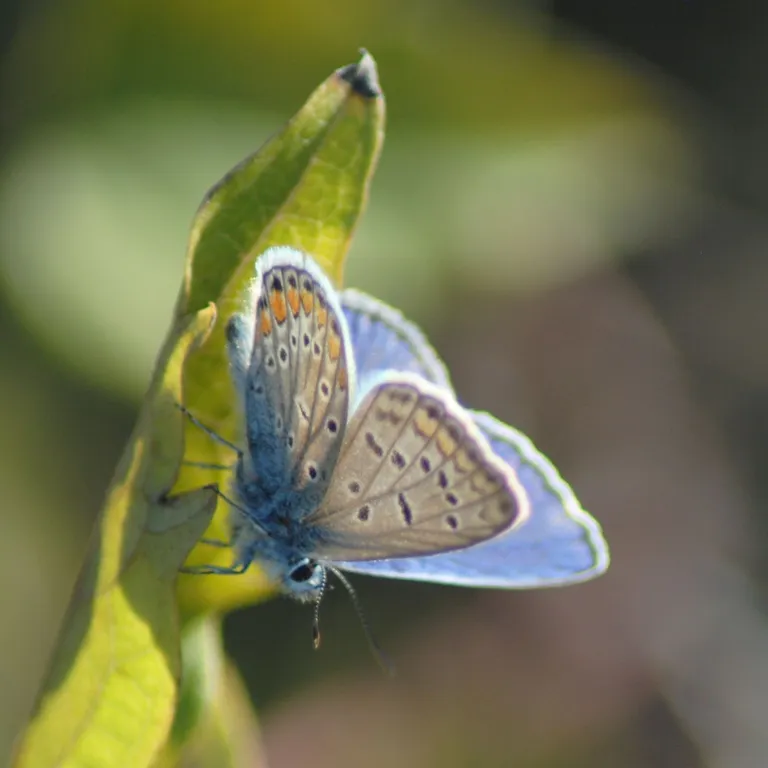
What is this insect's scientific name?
Polyommatus icarus
